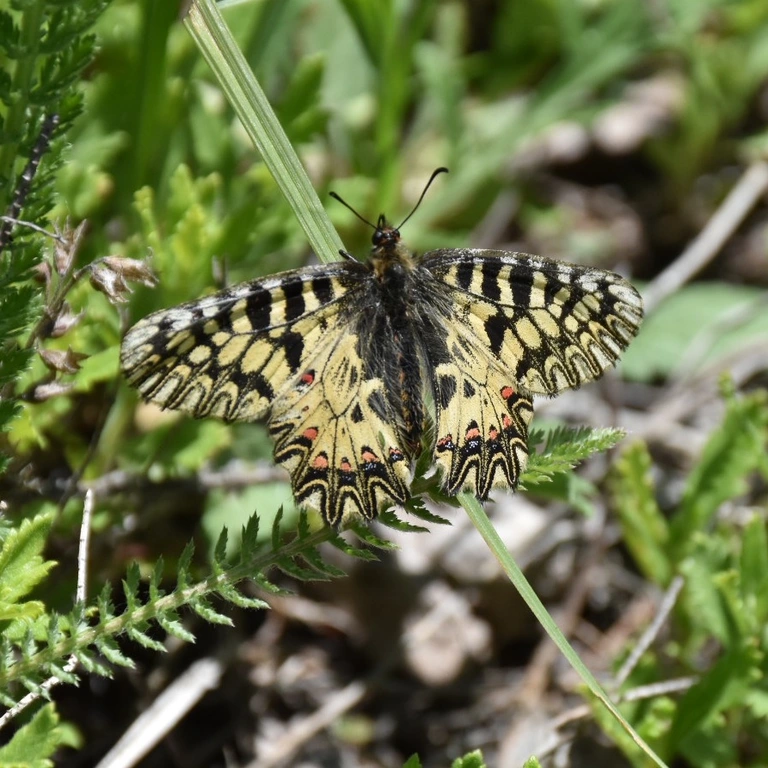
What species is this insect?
Zerynthia polyxena
